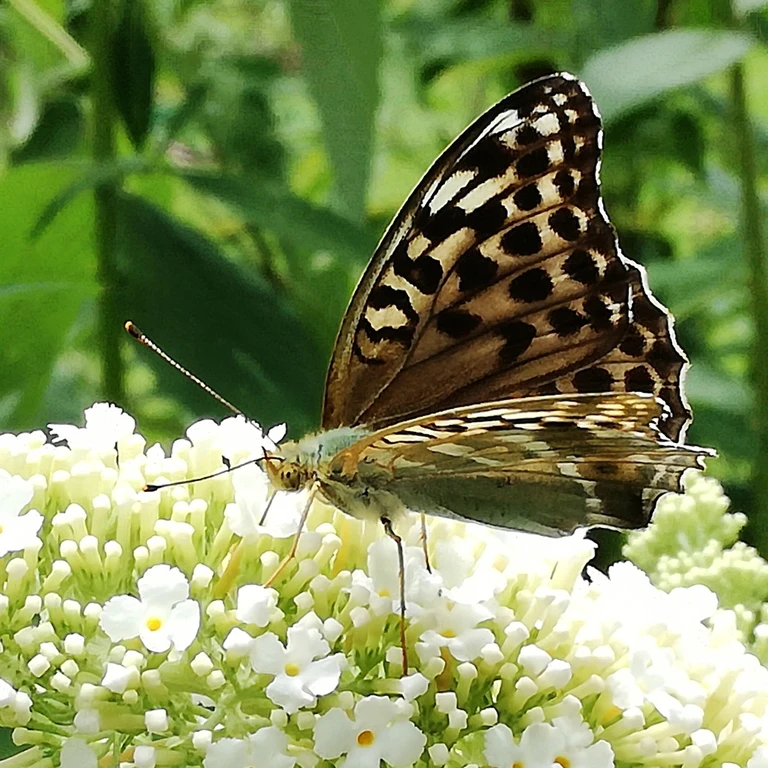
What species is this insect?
Argynnis paphia
